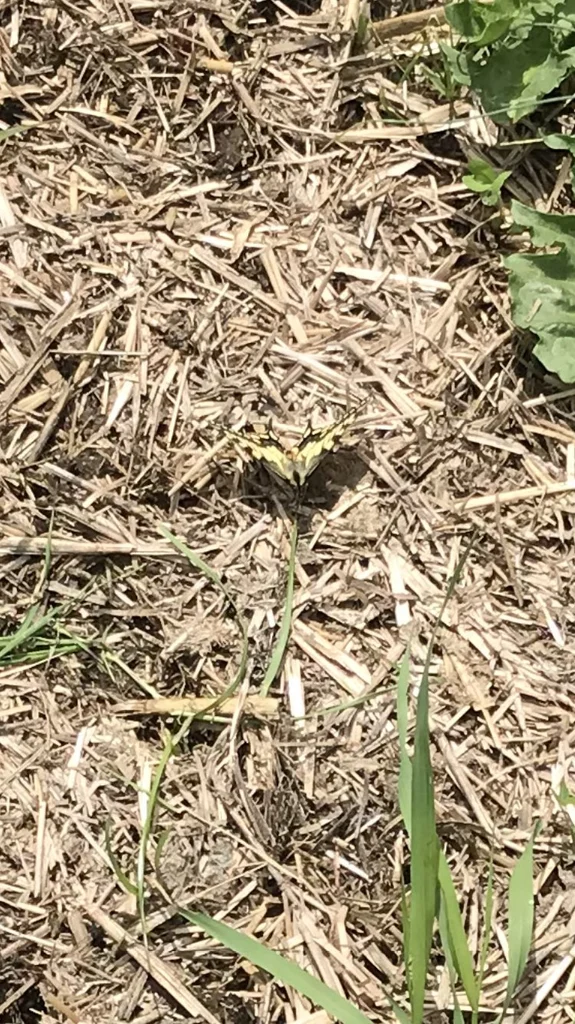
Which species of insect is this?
Papilio machaon
